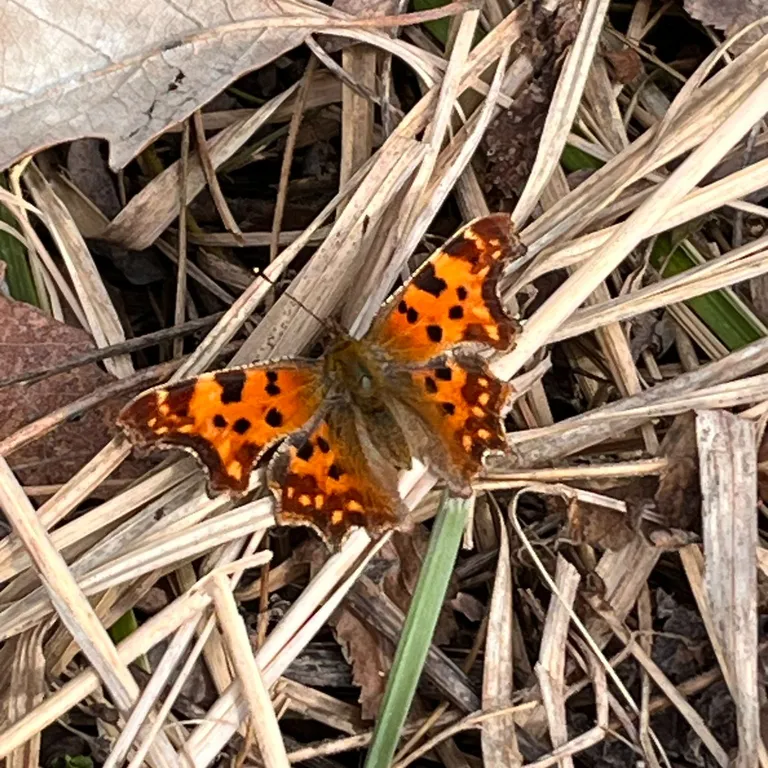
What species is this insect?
Polygonia c-album
